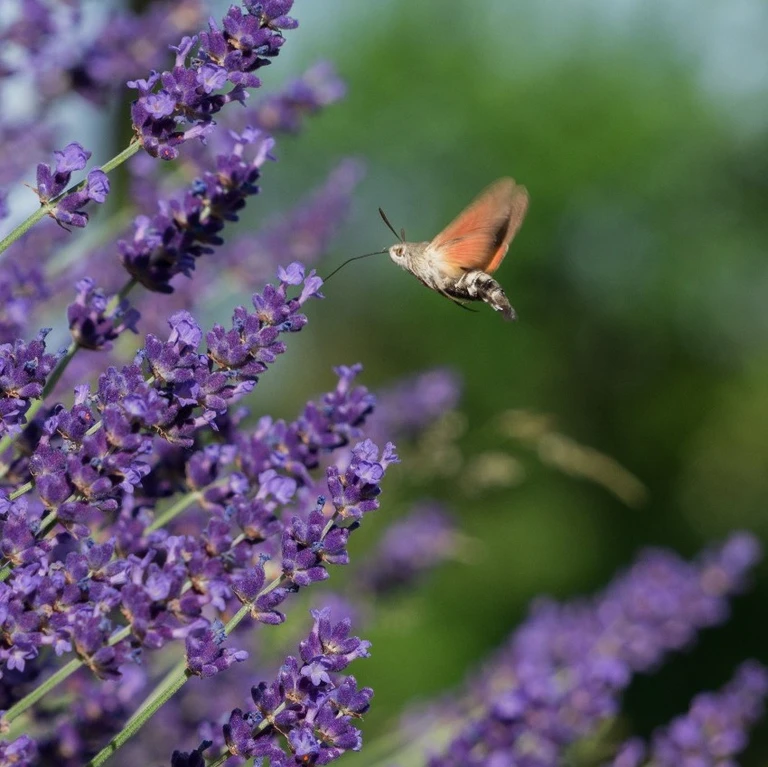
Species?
Macroglossum stellatarum
